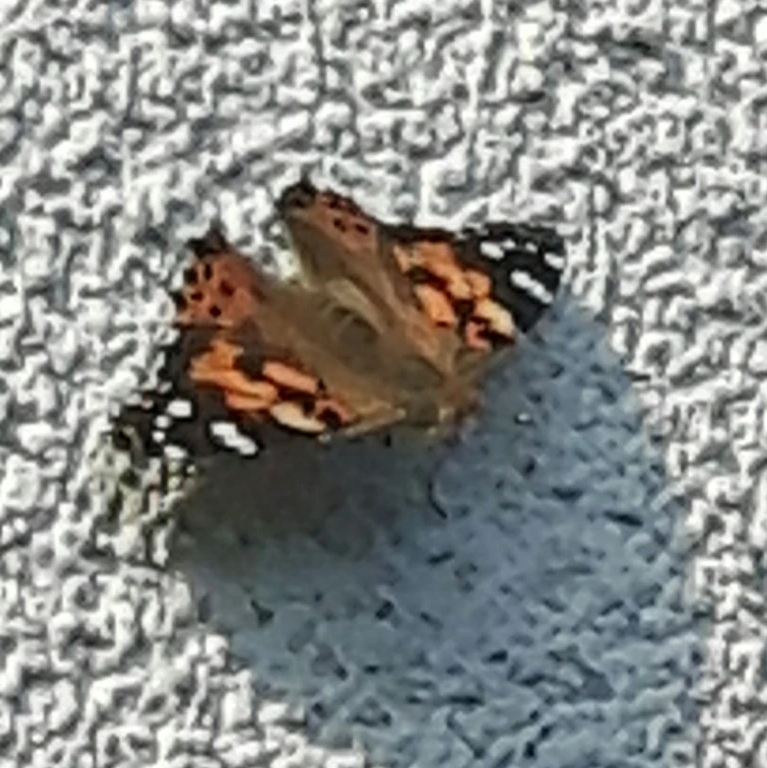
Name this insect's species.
Vanessa cardui
